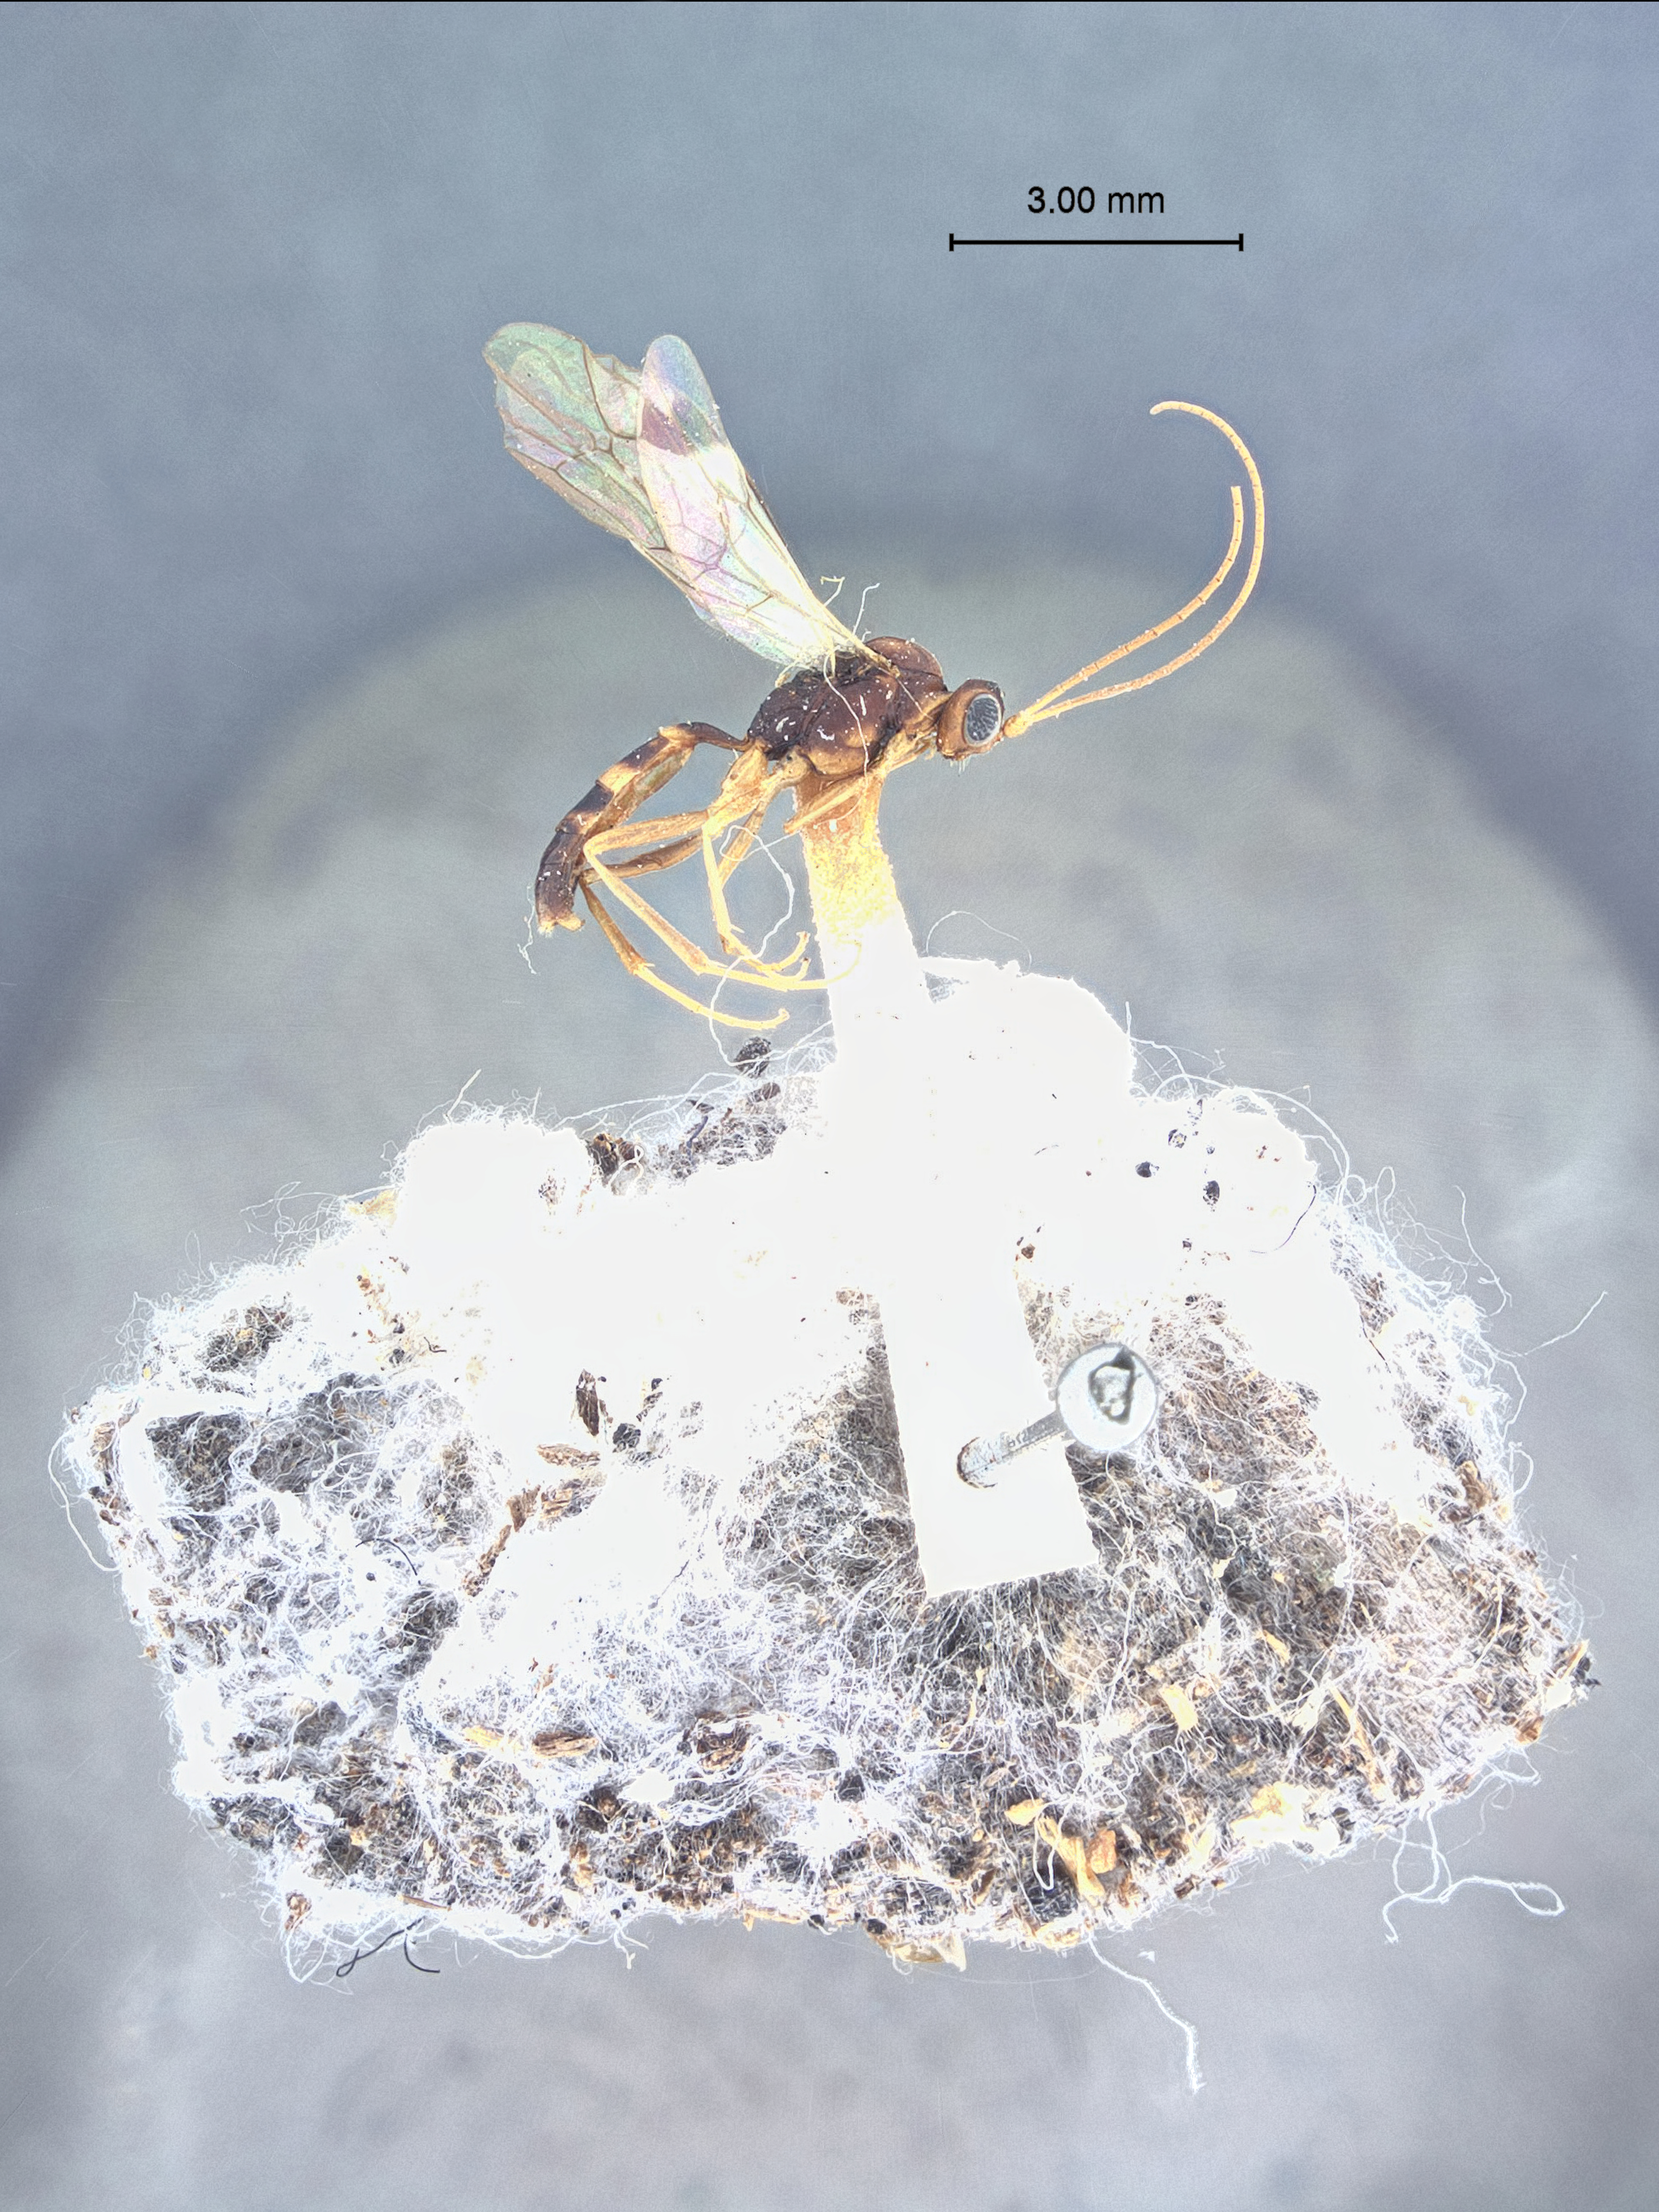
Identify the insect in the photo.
Pezomachus dispar
